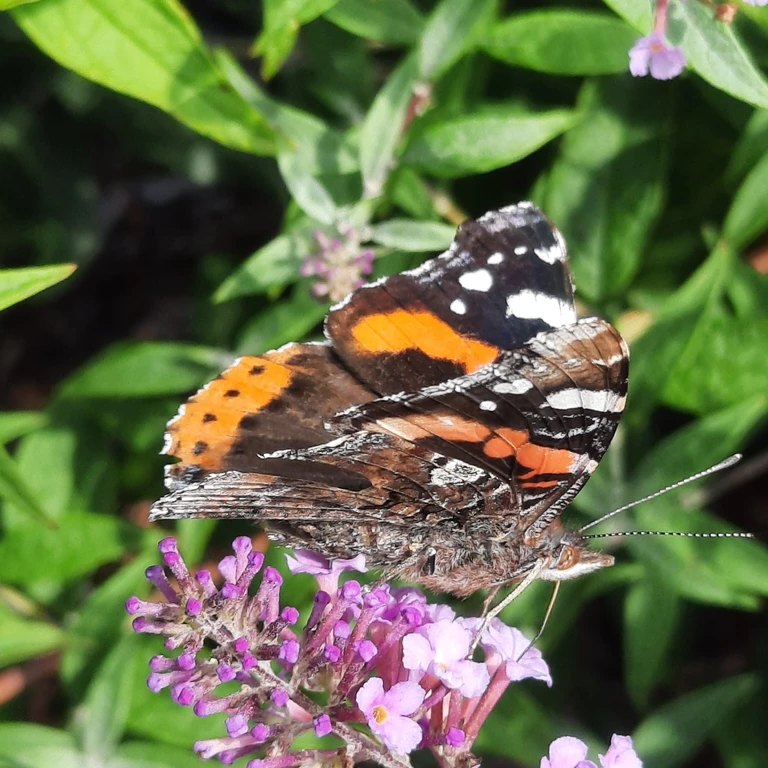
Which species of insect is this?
Vanessa atalanta
